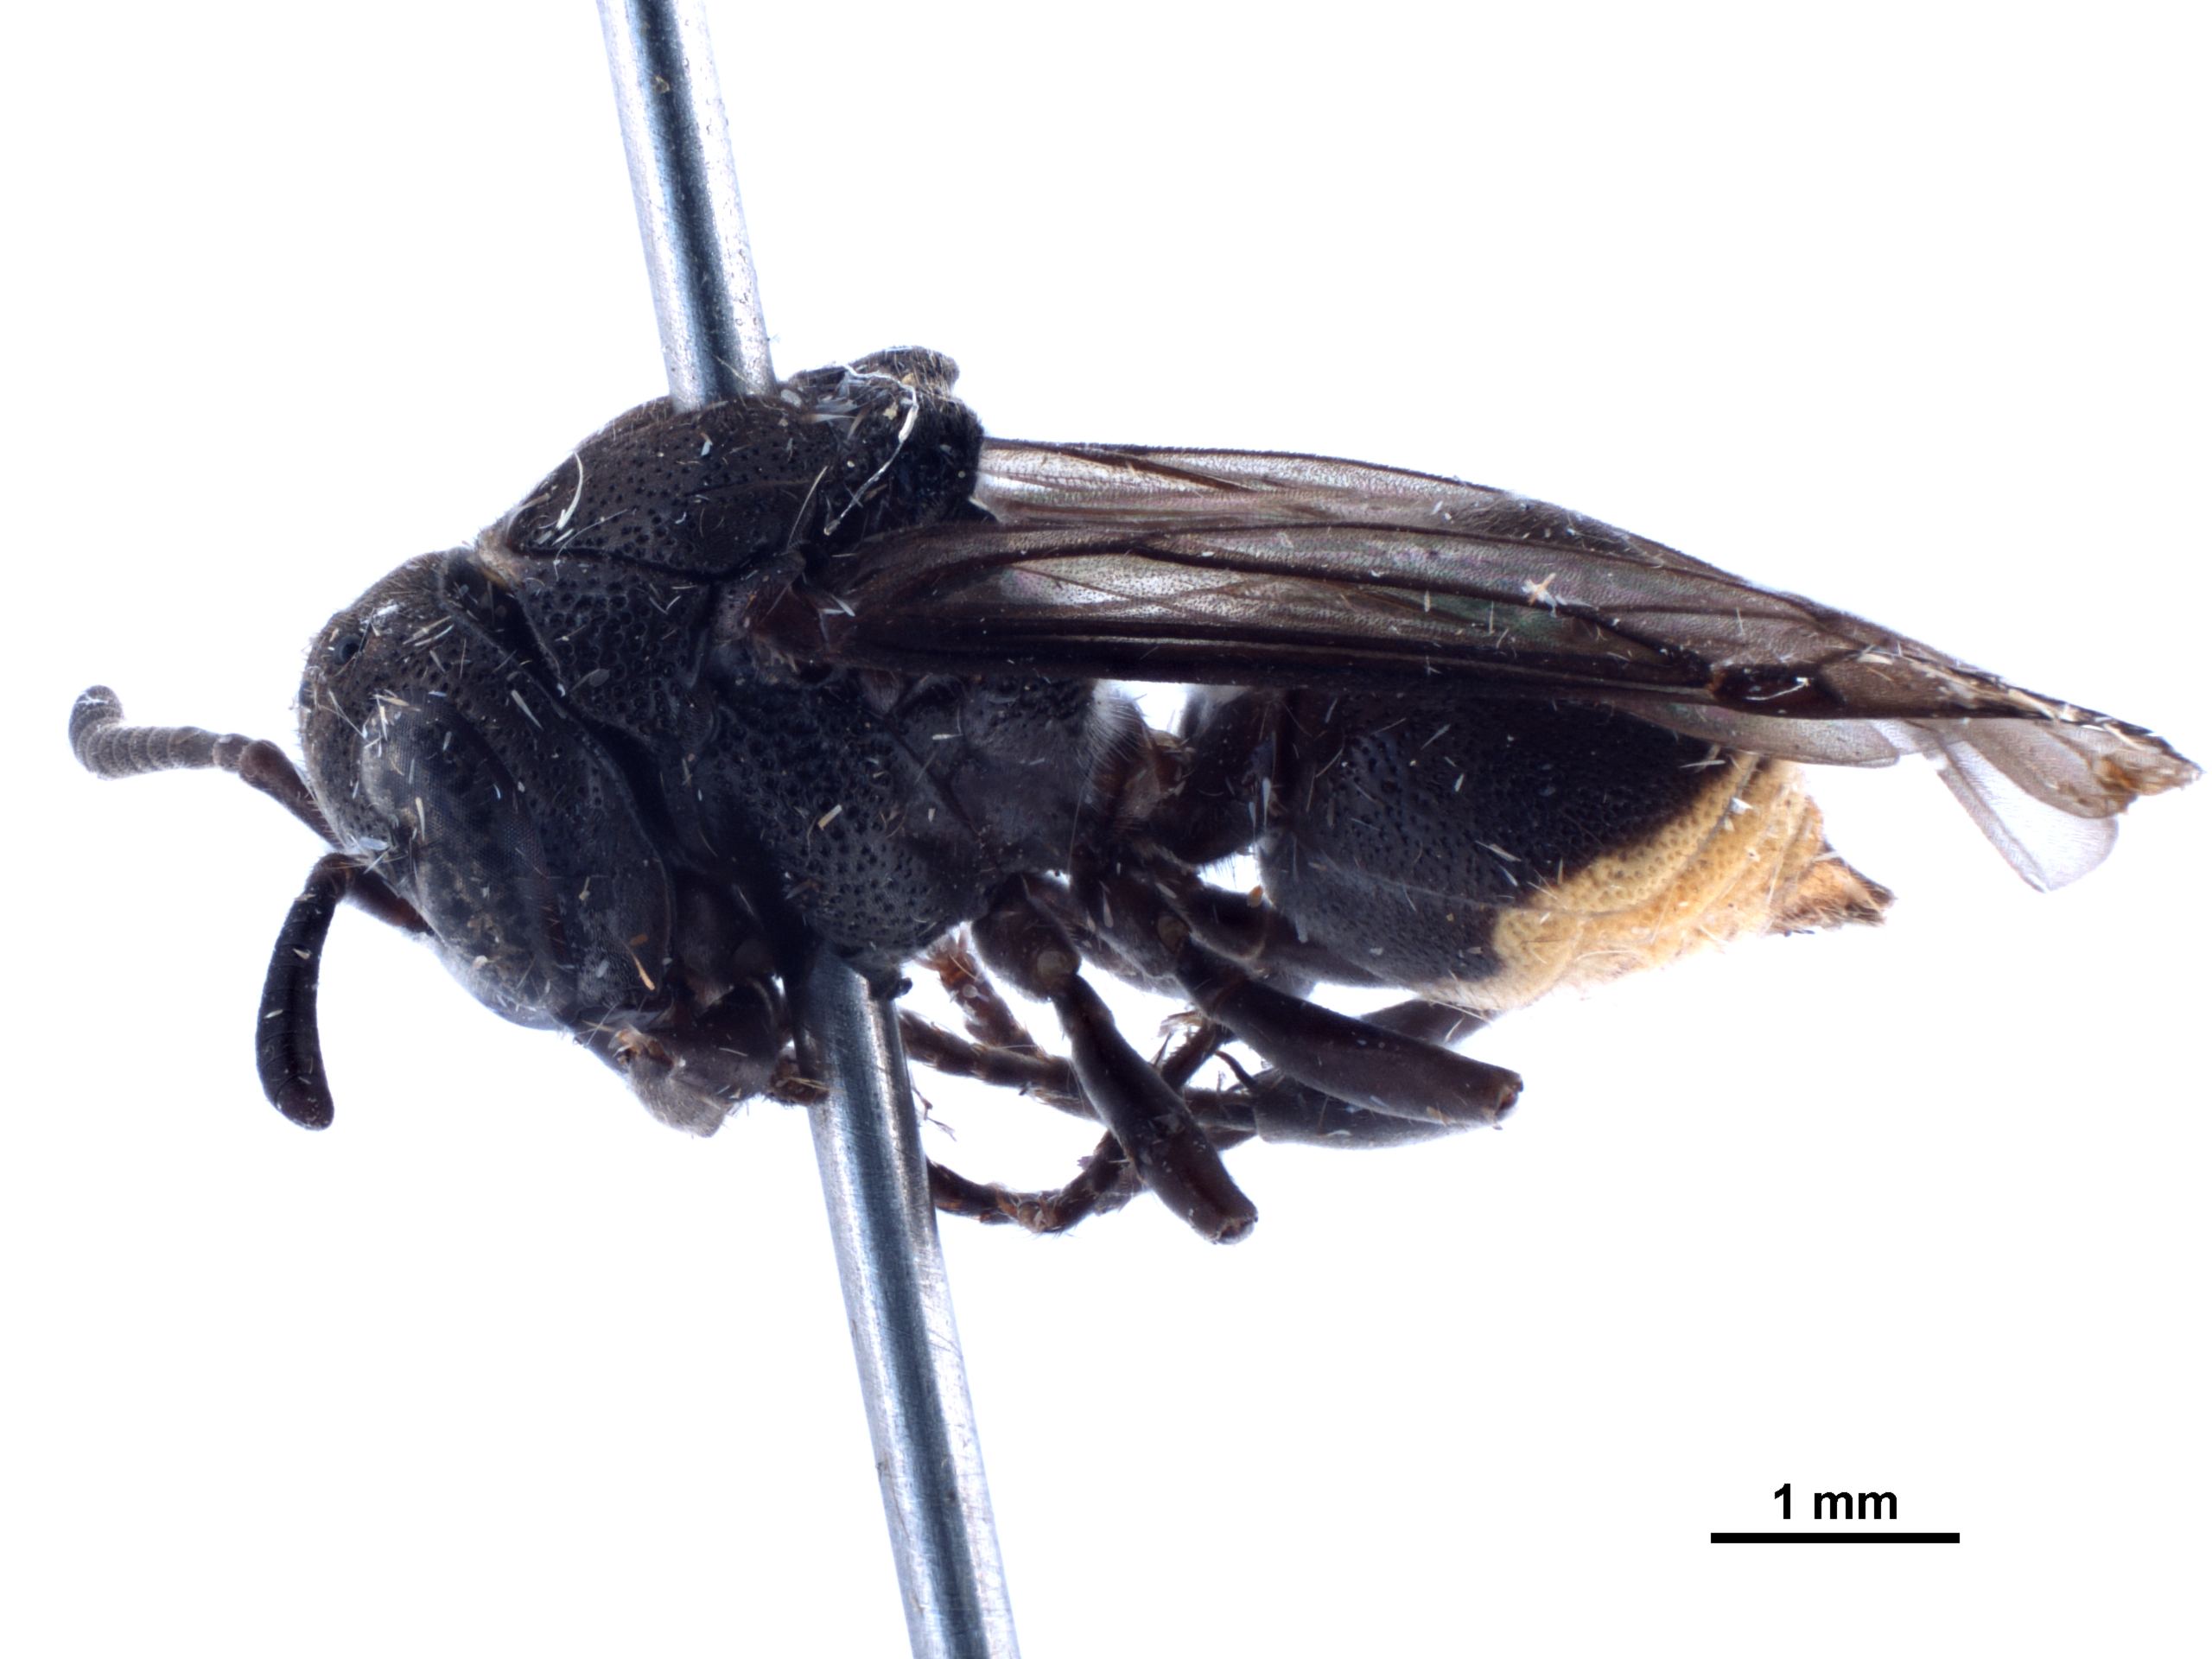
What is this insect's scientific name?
Brachygastra augusti
